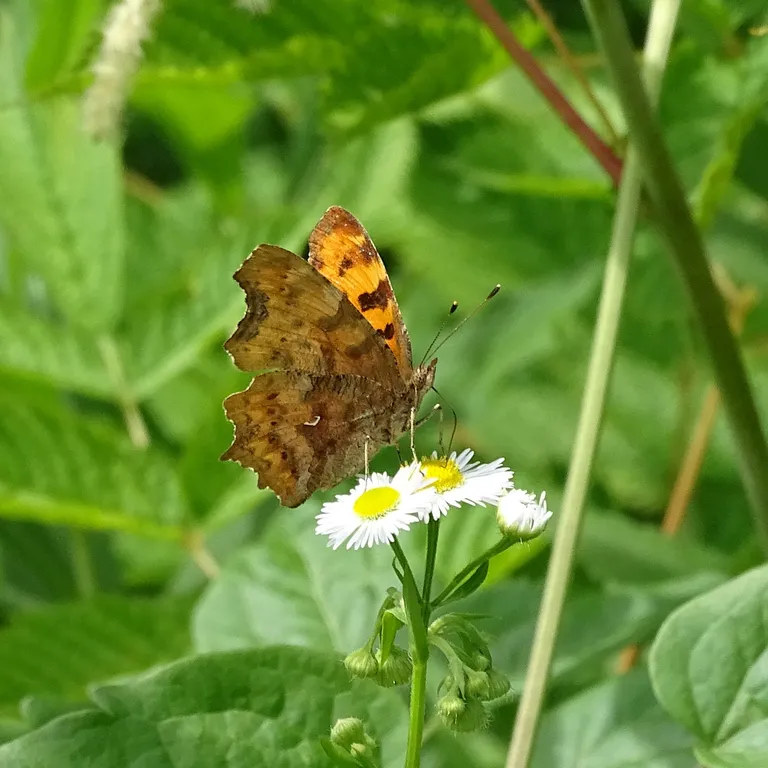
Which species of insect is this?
Polygonia c-album
